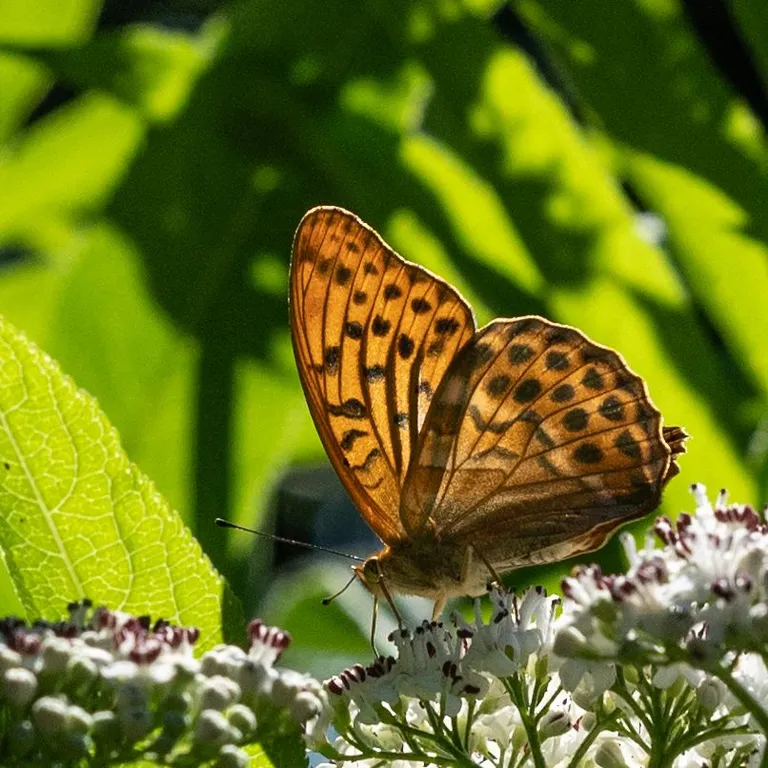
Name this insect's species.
Argynnis paphia
